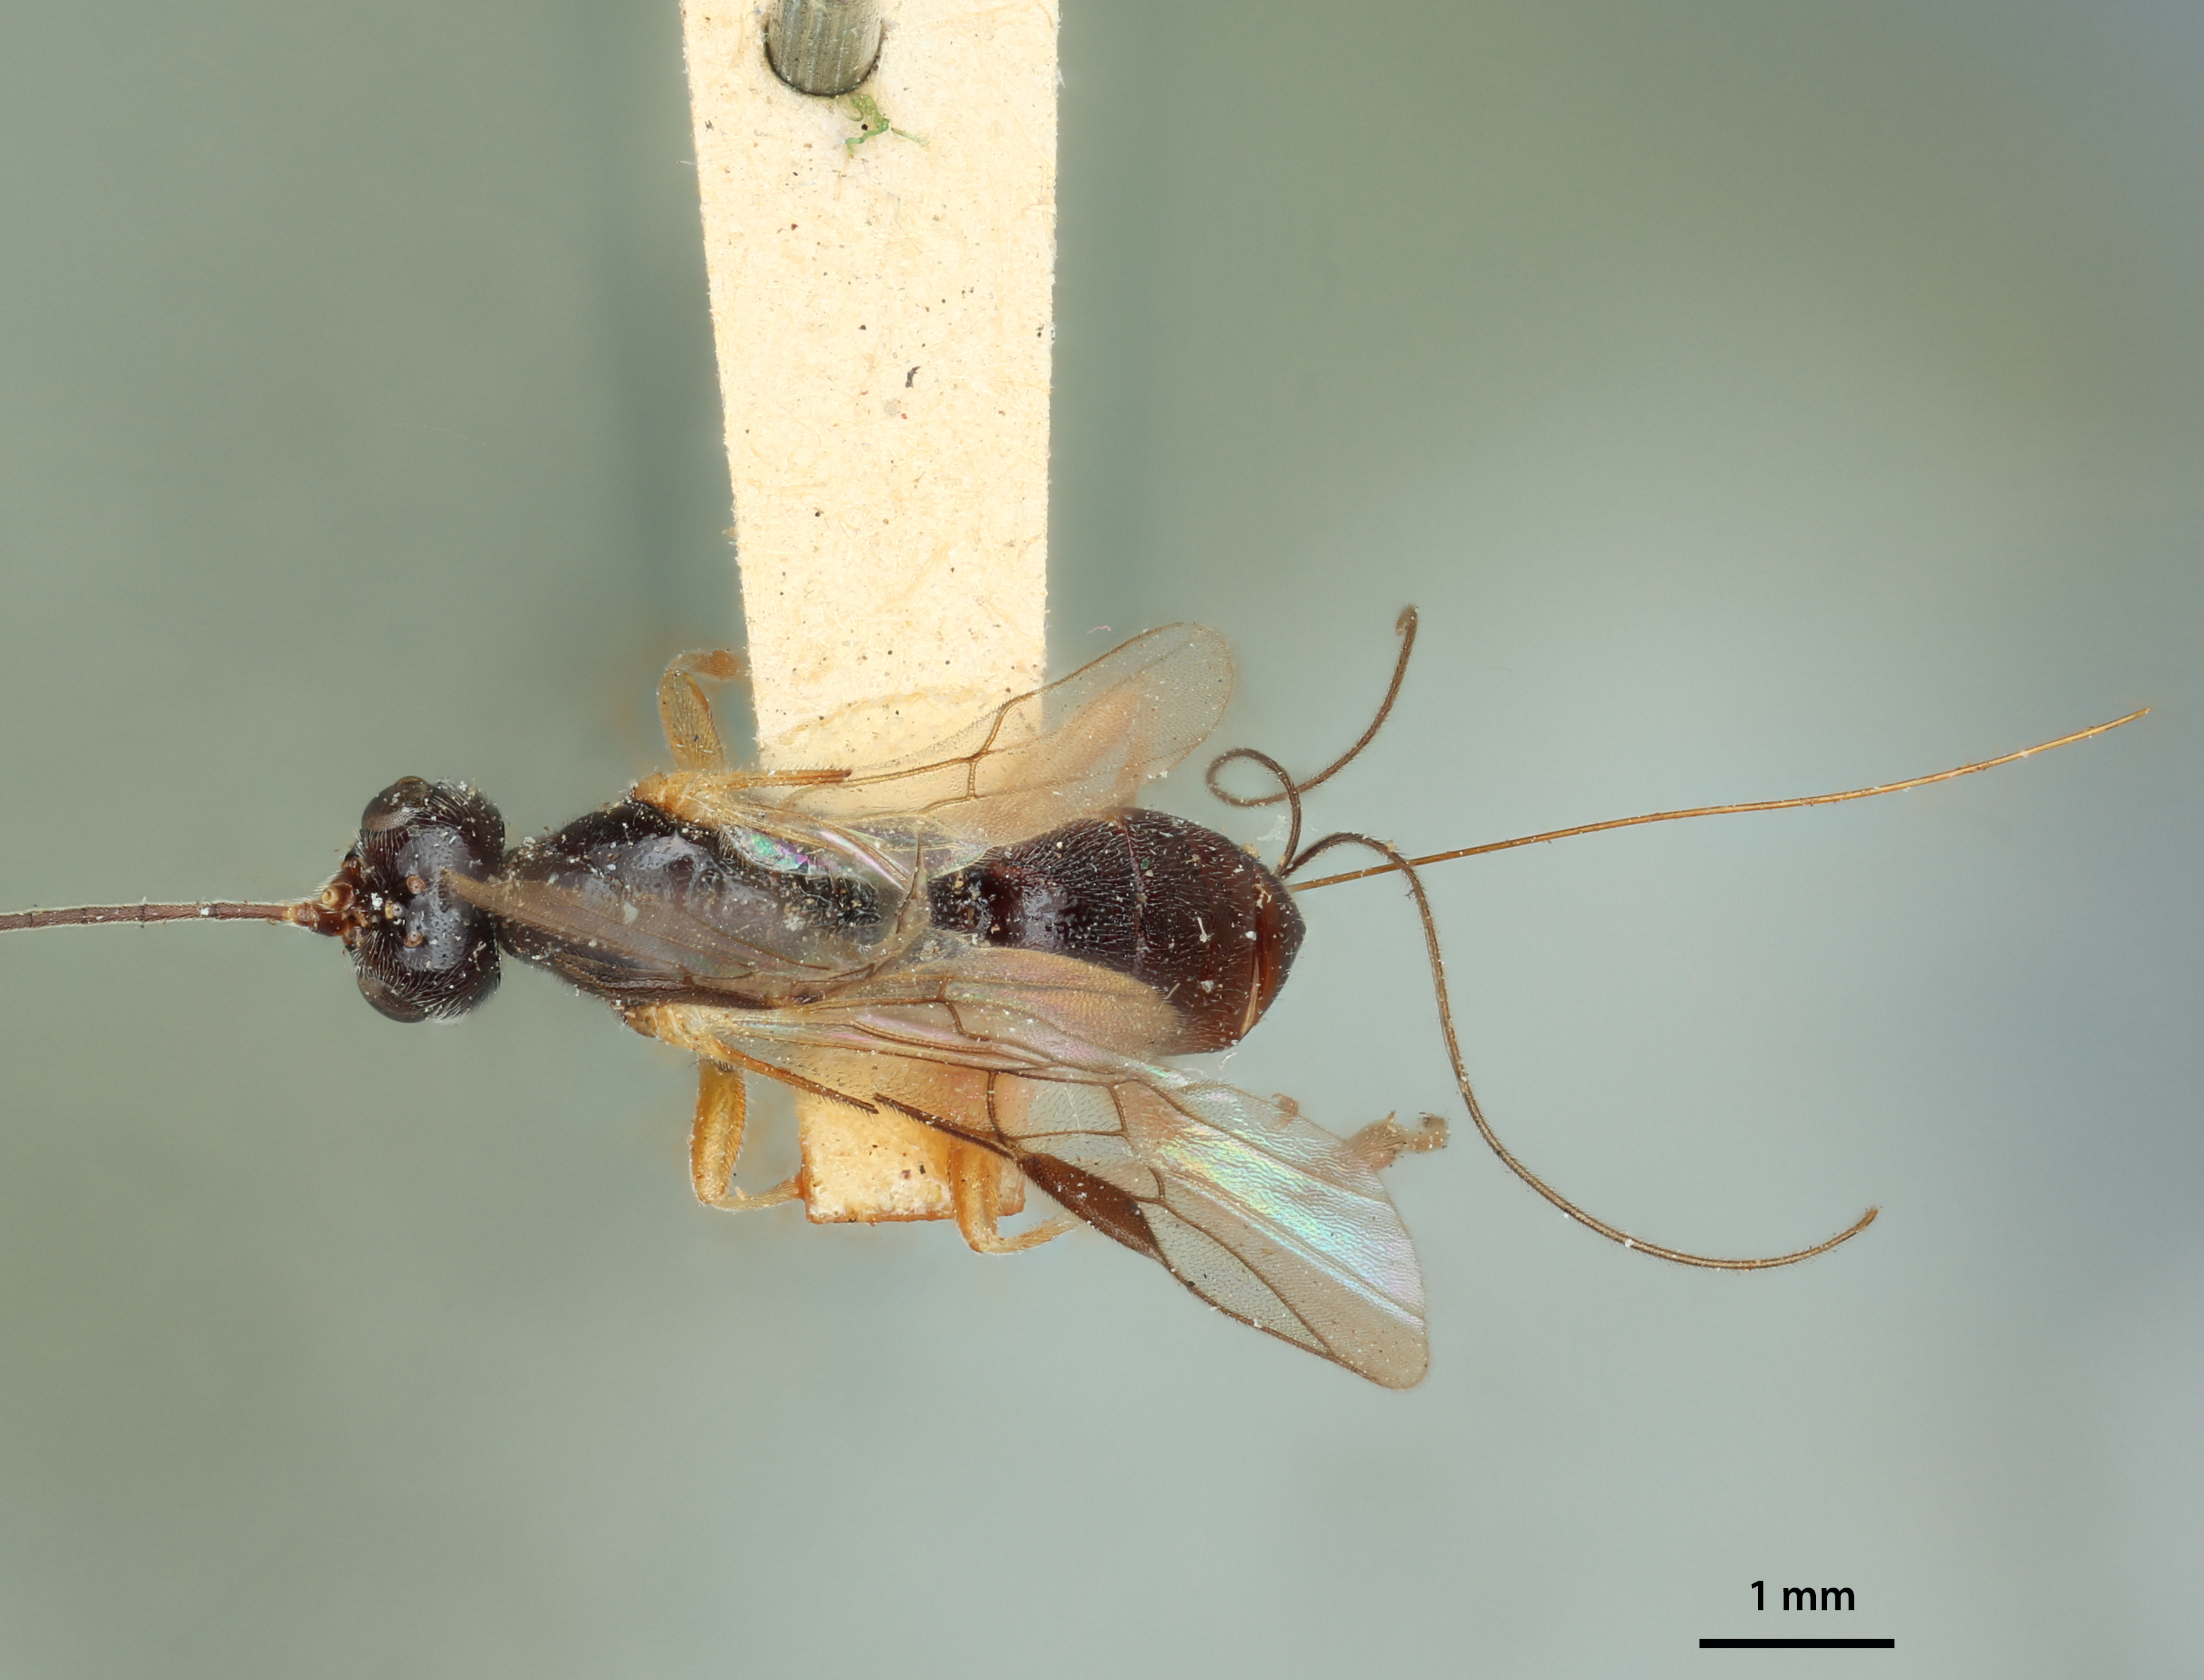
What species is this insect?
Eubadizon phymatodis
